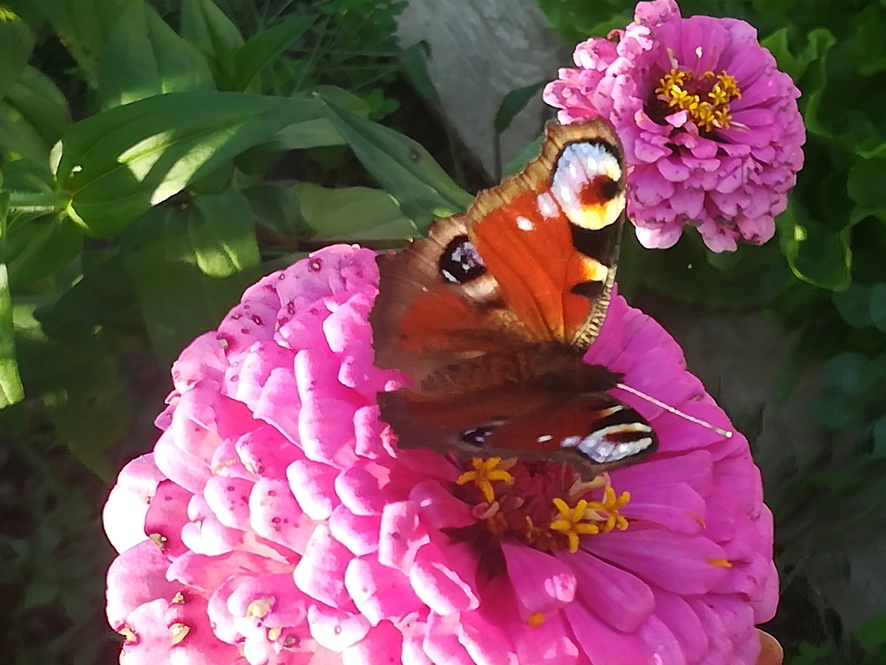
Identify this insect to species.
Aglais io
